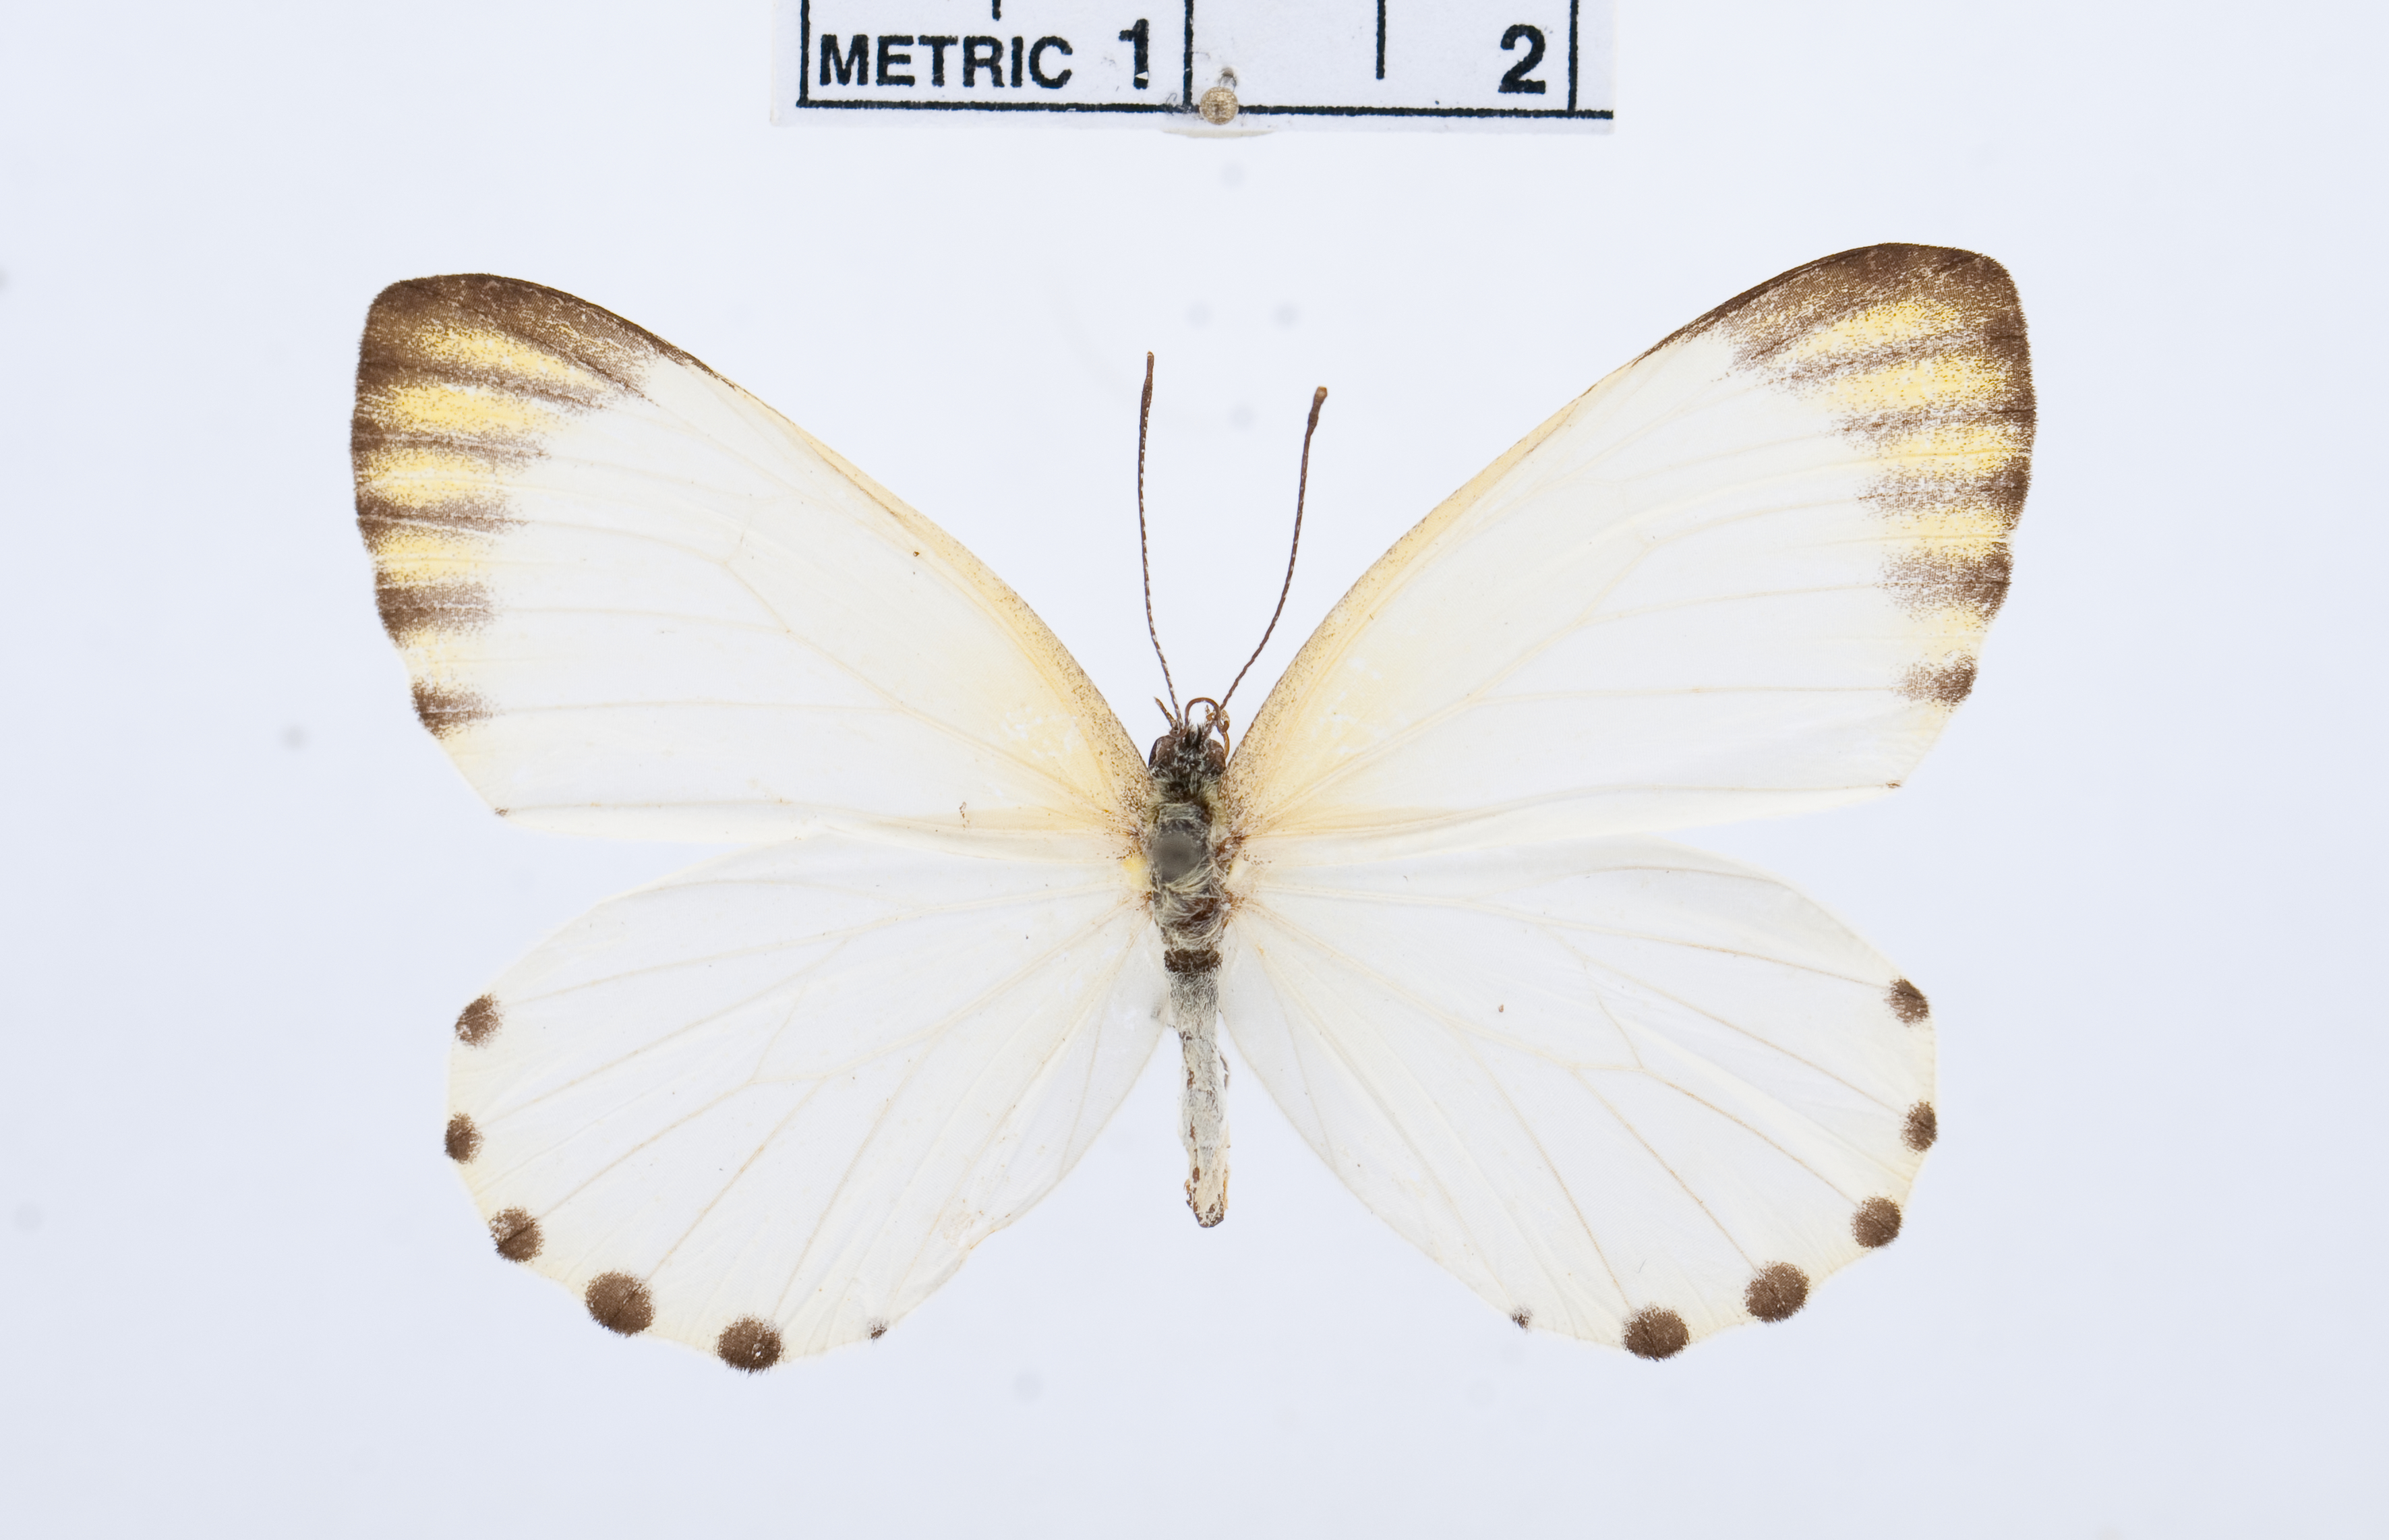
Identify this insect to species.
Mylothris hilara
